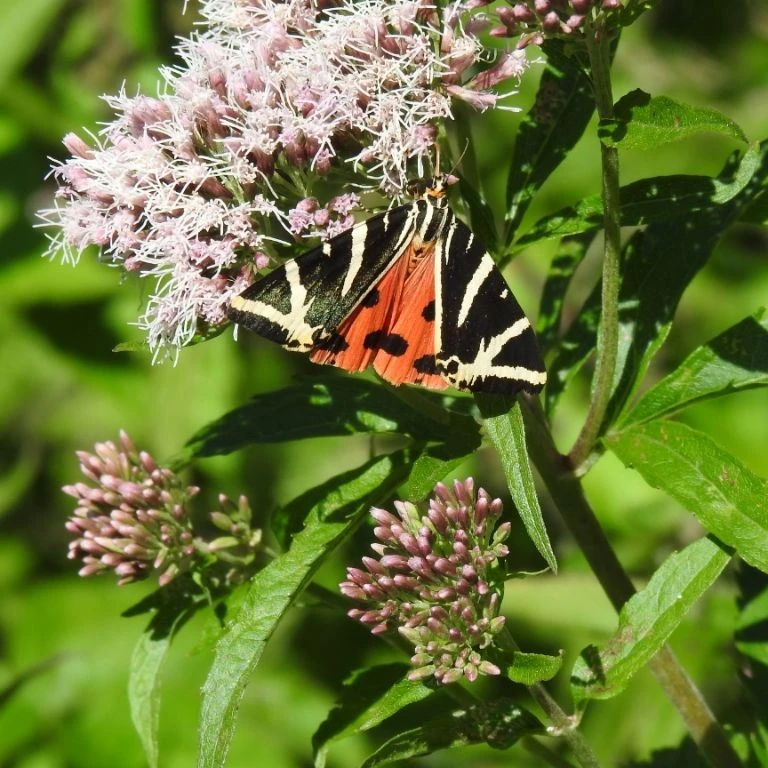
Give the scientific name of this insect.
Euplagia quadripunctaria
